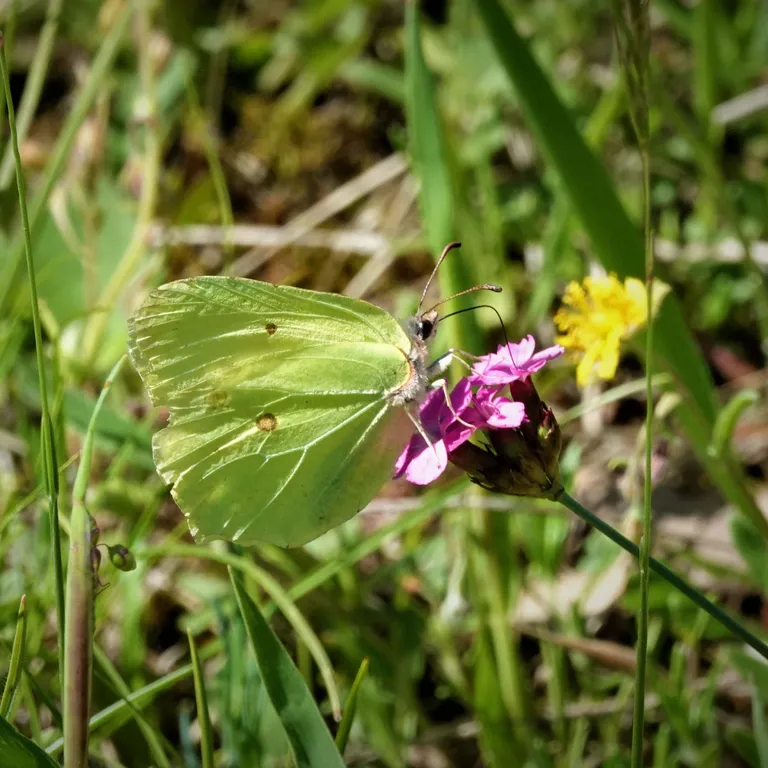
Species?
Gonepteryx rhamni
